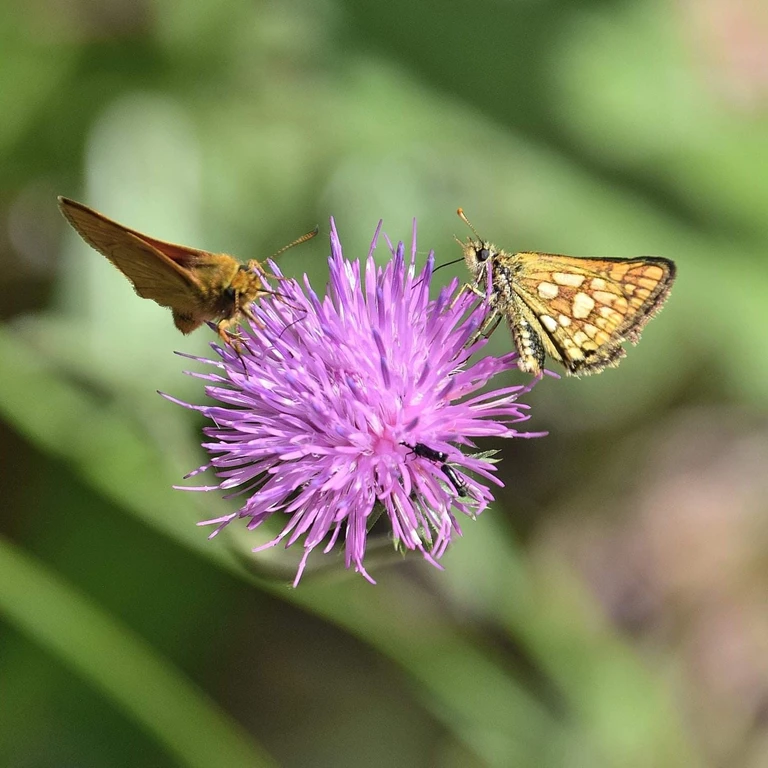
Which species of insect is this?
Carterocephalus palaemon
